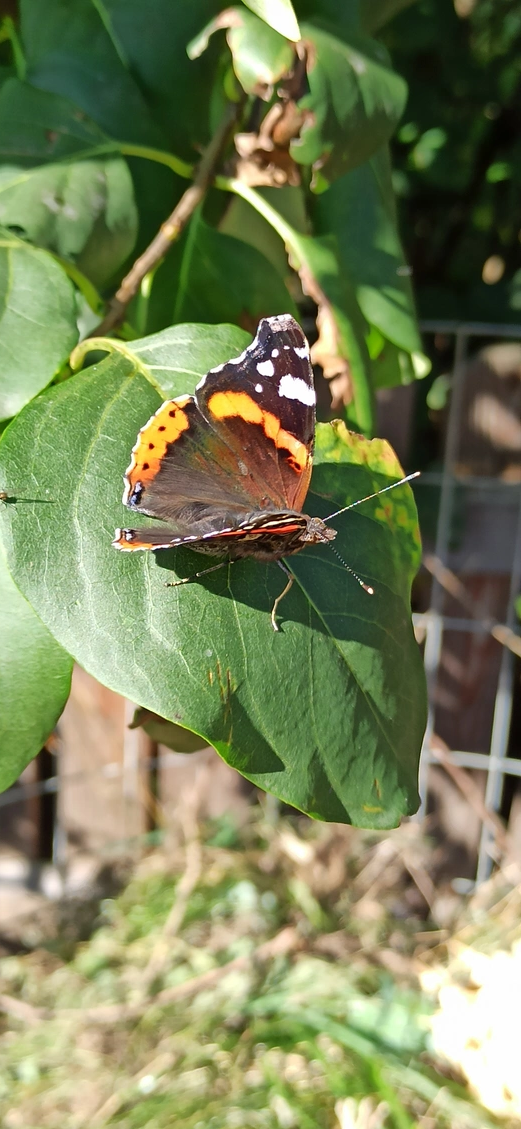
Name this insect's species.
Vanessa atalanta
